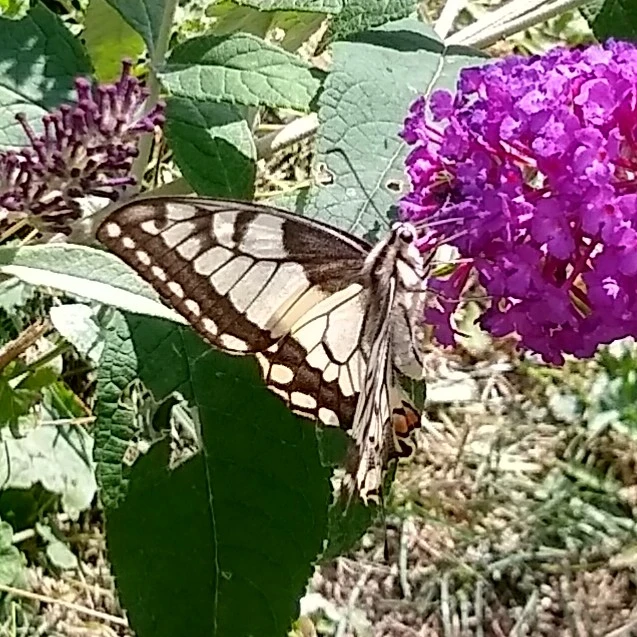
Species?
Papilio machaon
